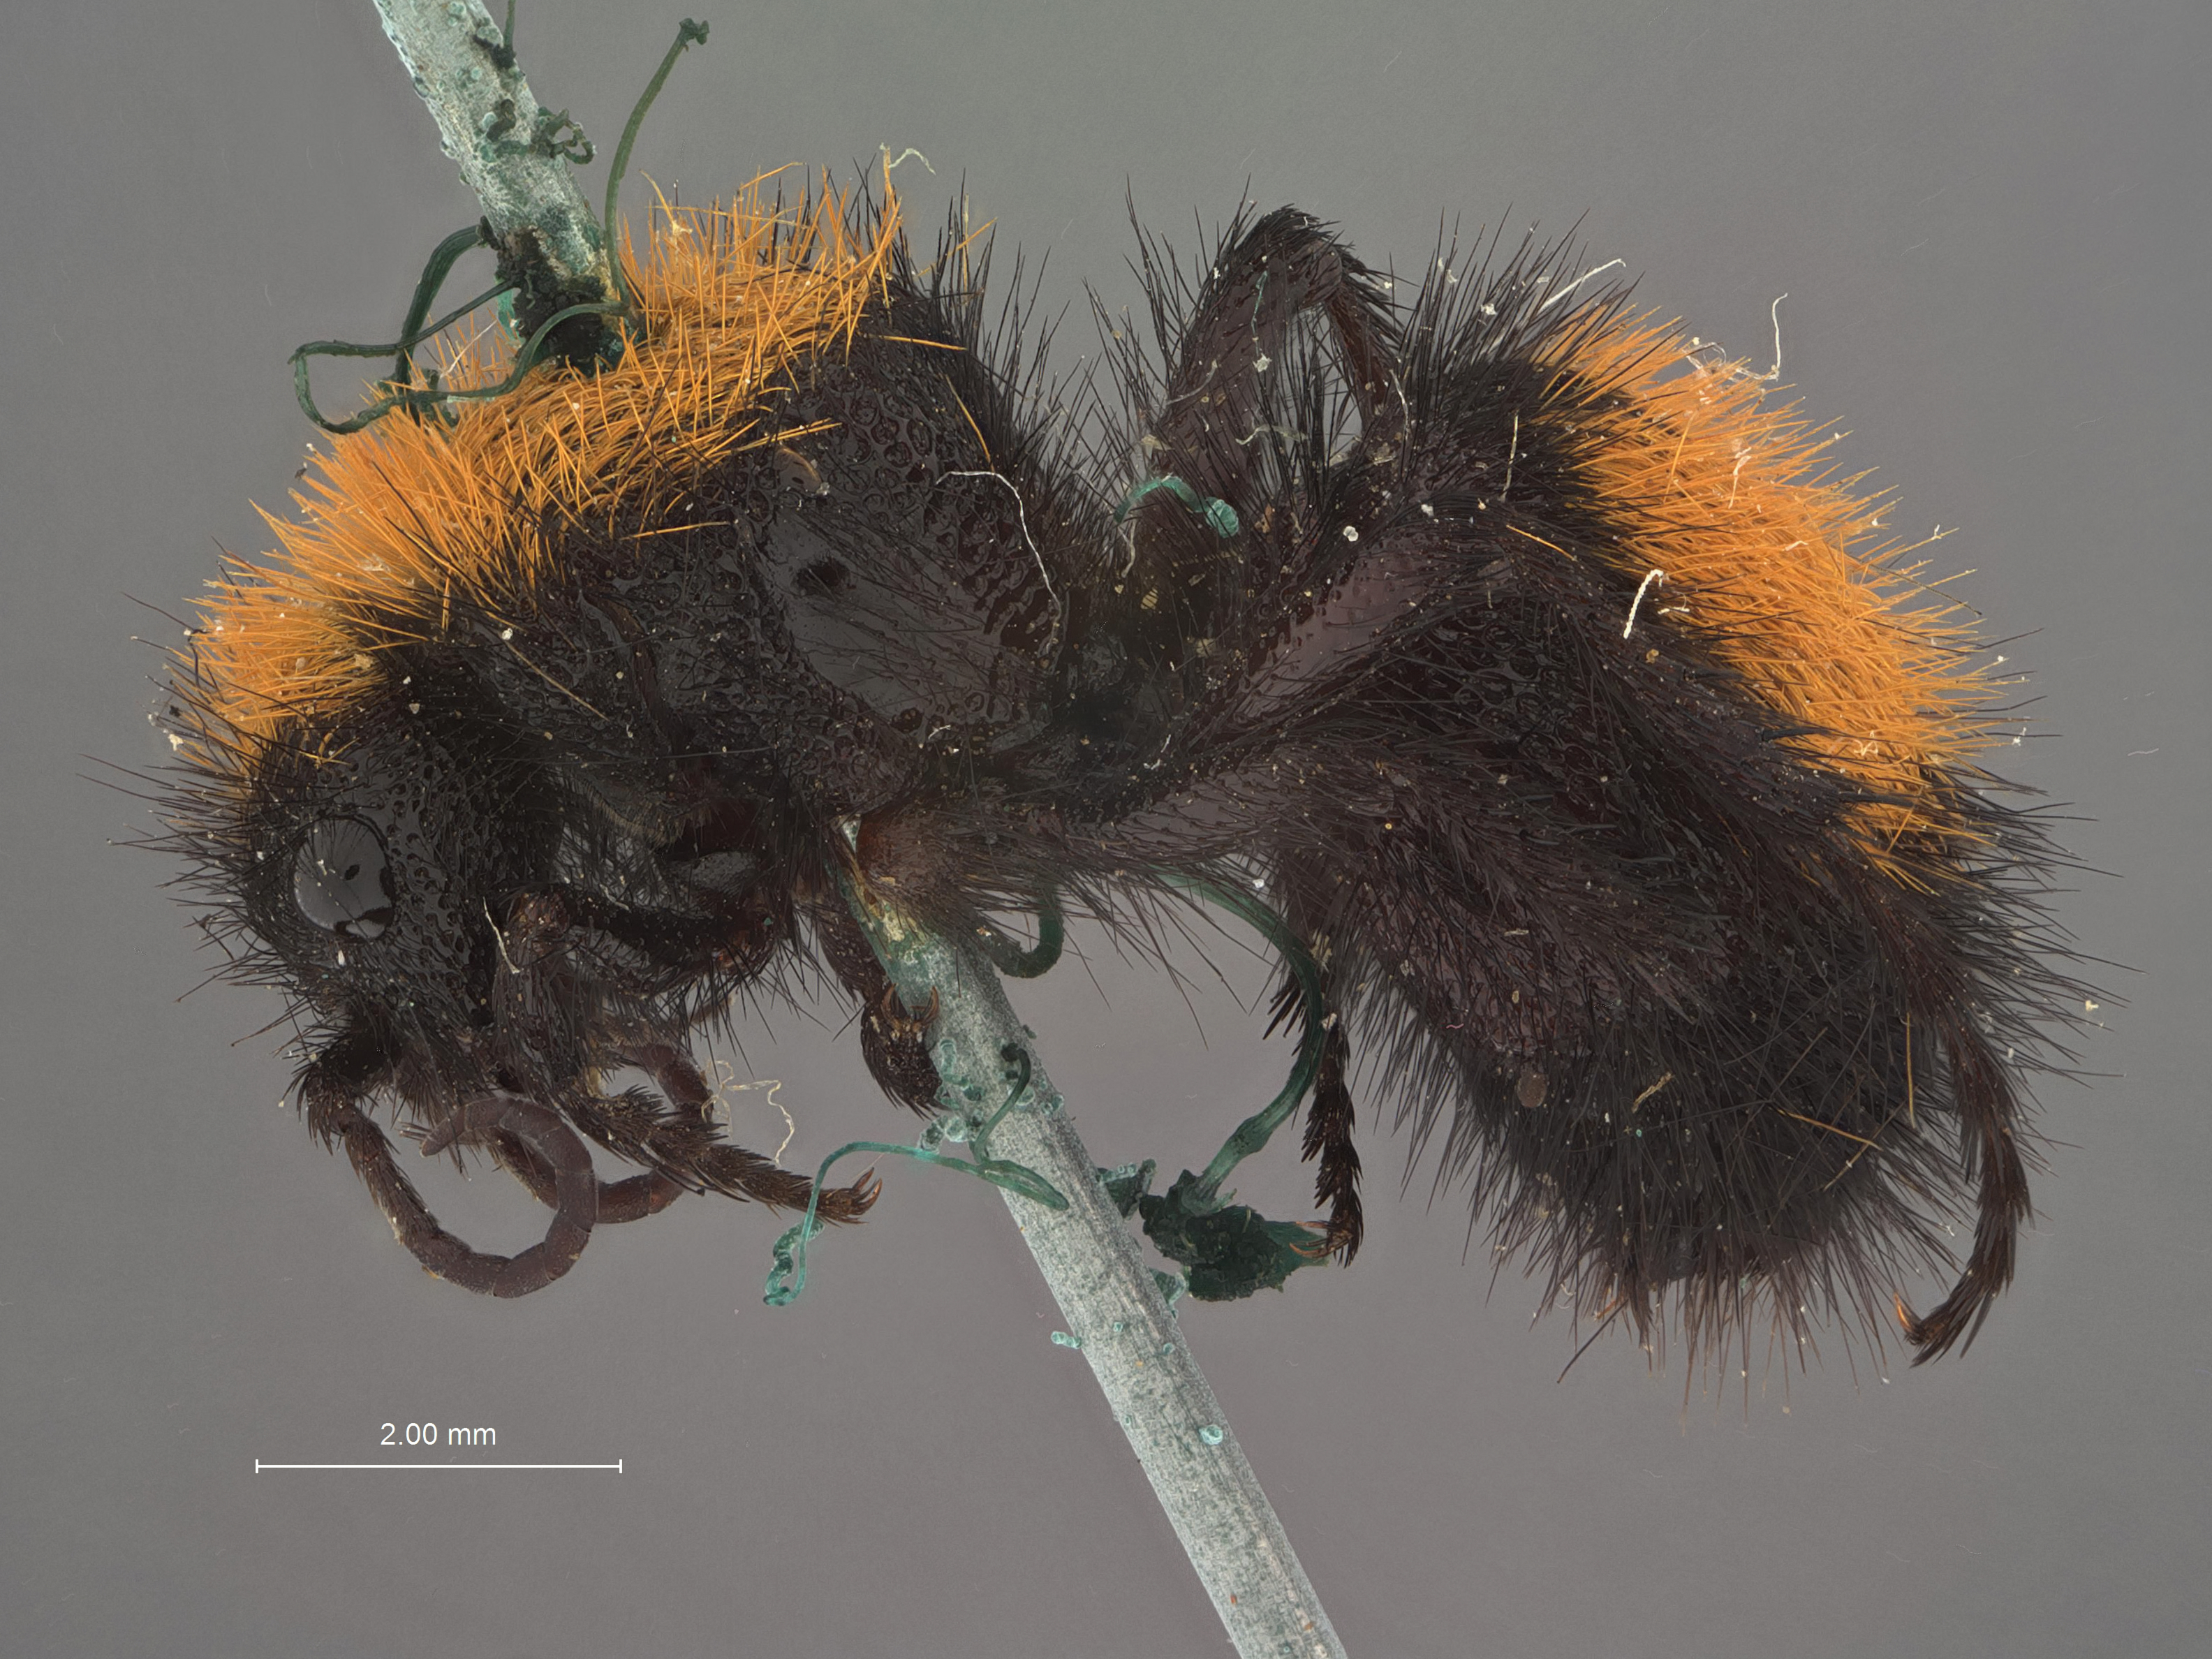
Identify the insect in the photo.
Dasymutilla homole
